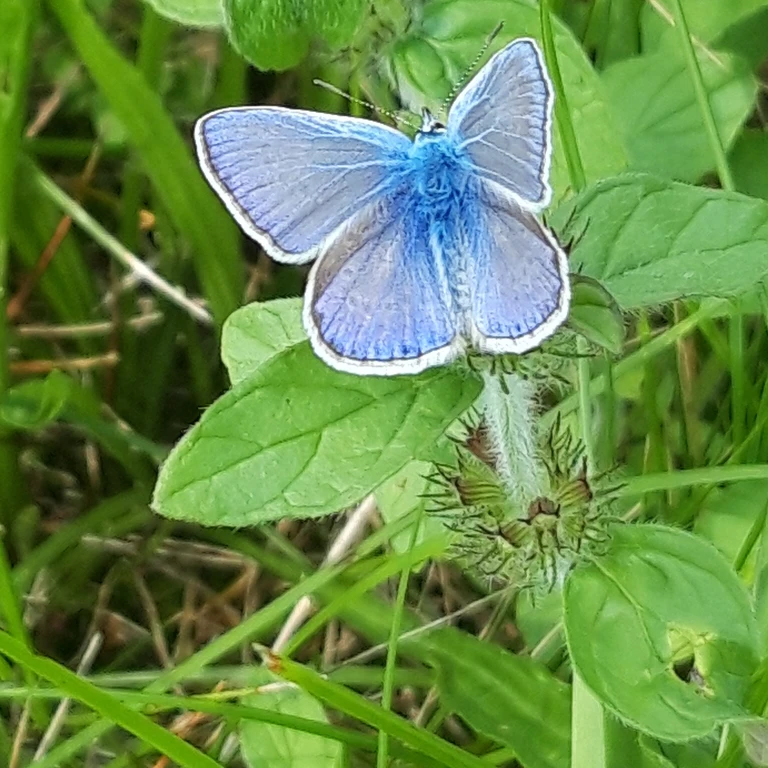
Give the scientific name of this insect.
Polyommatus icarus
